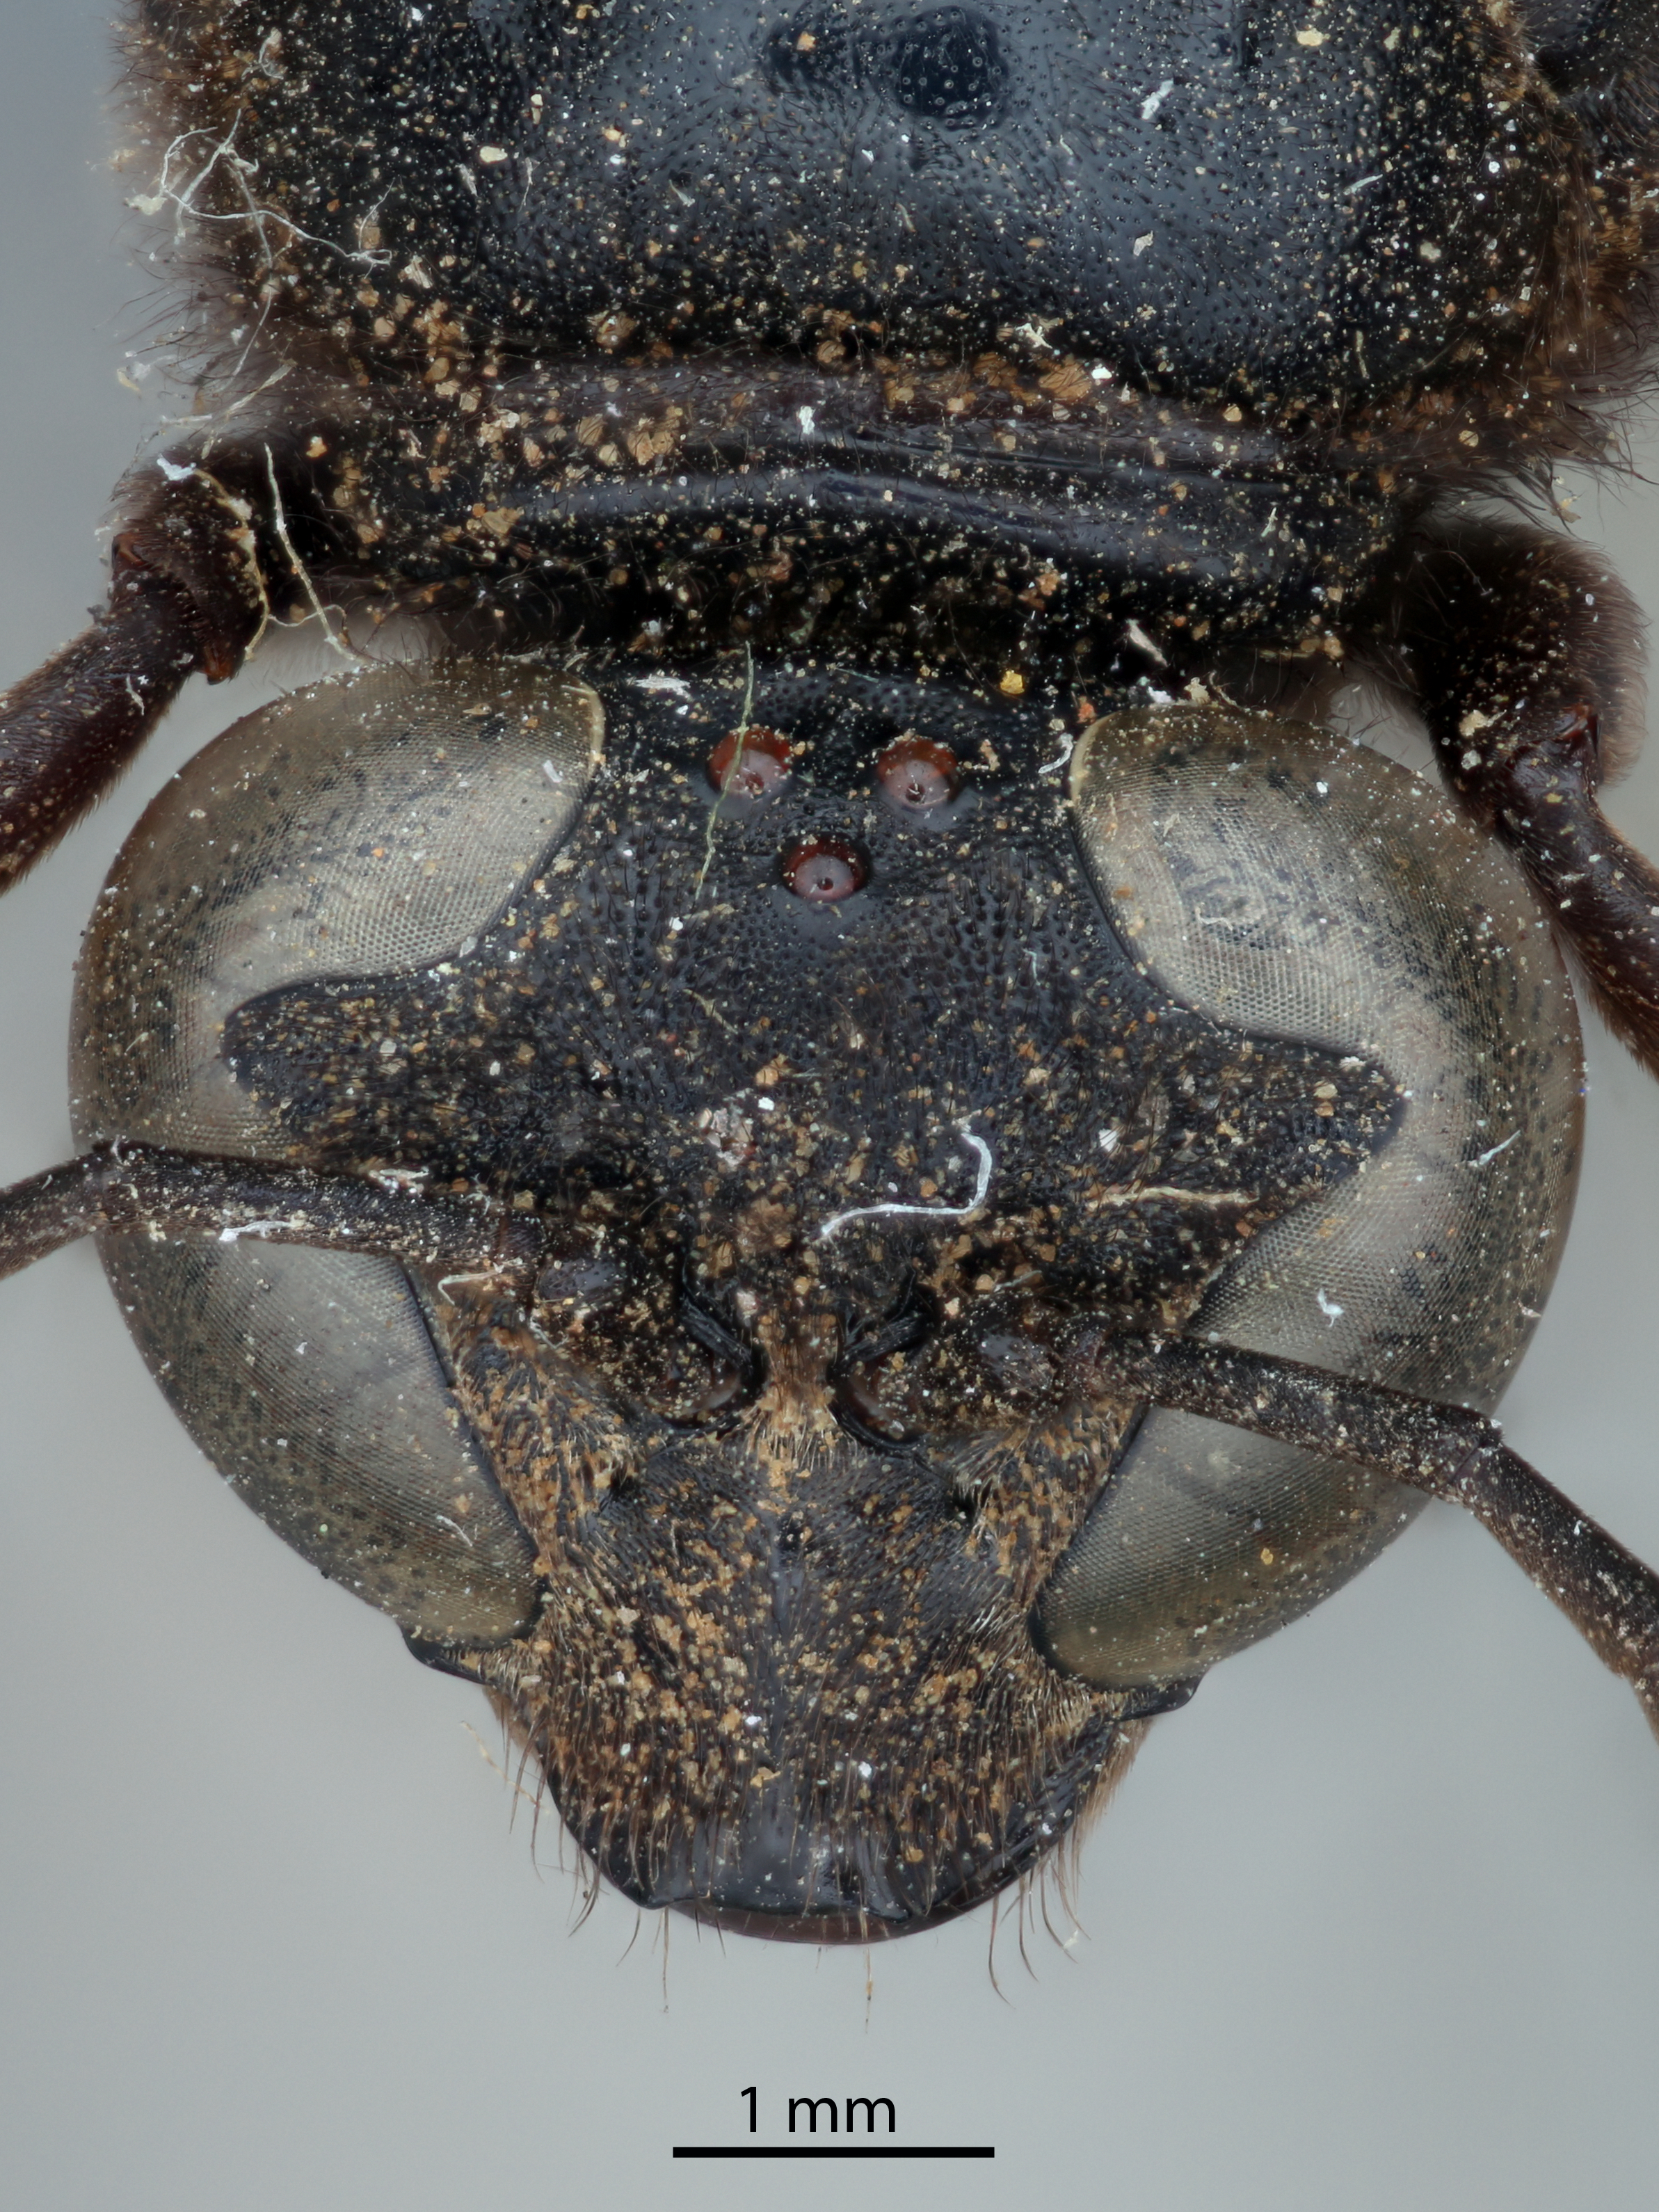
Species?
Trypoxylon politiforme
